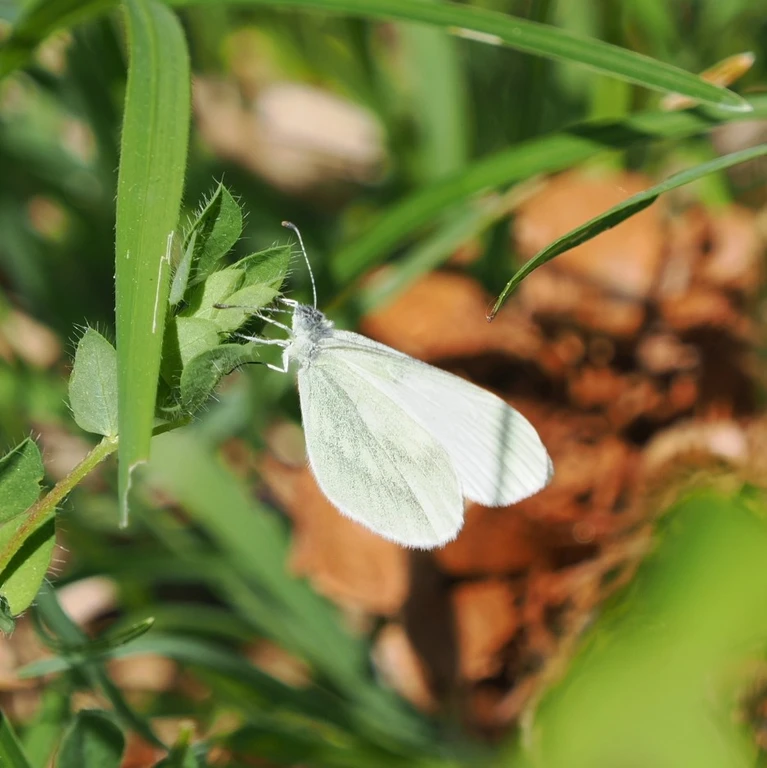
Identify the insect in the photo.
Leptidea sinapis/juvernica
